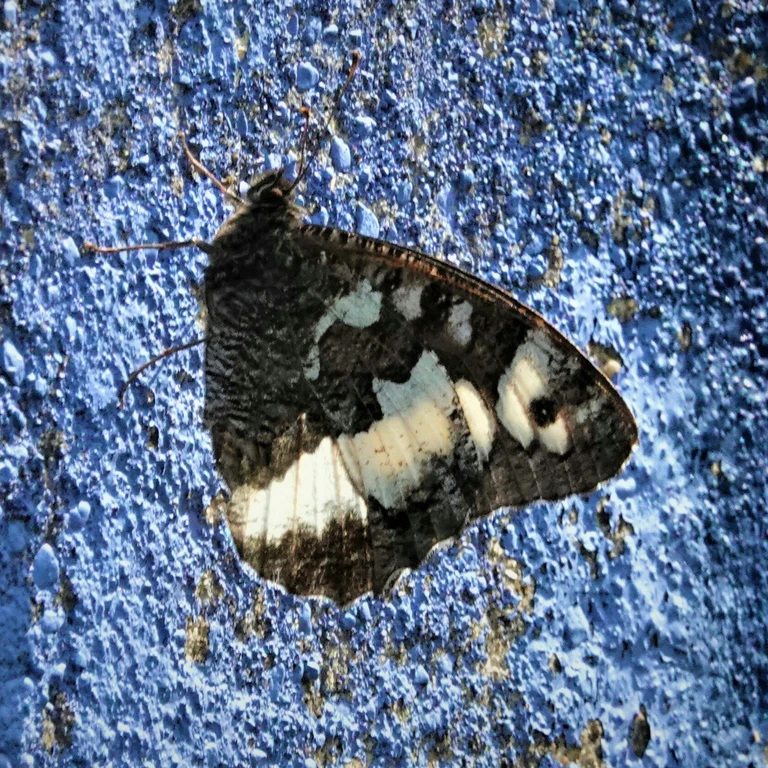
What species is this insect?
Brintesia circe
